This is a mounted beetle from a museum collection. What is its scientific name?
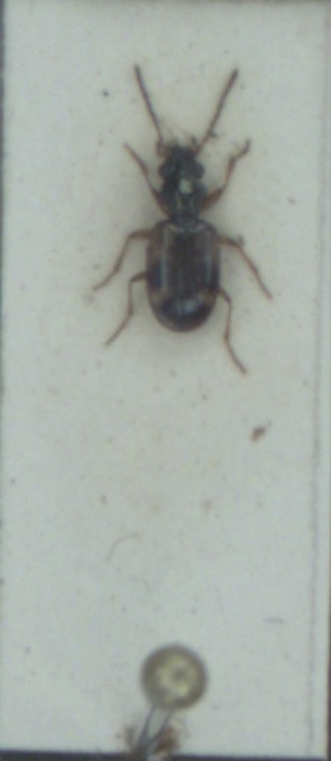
Bembidion articulatum
